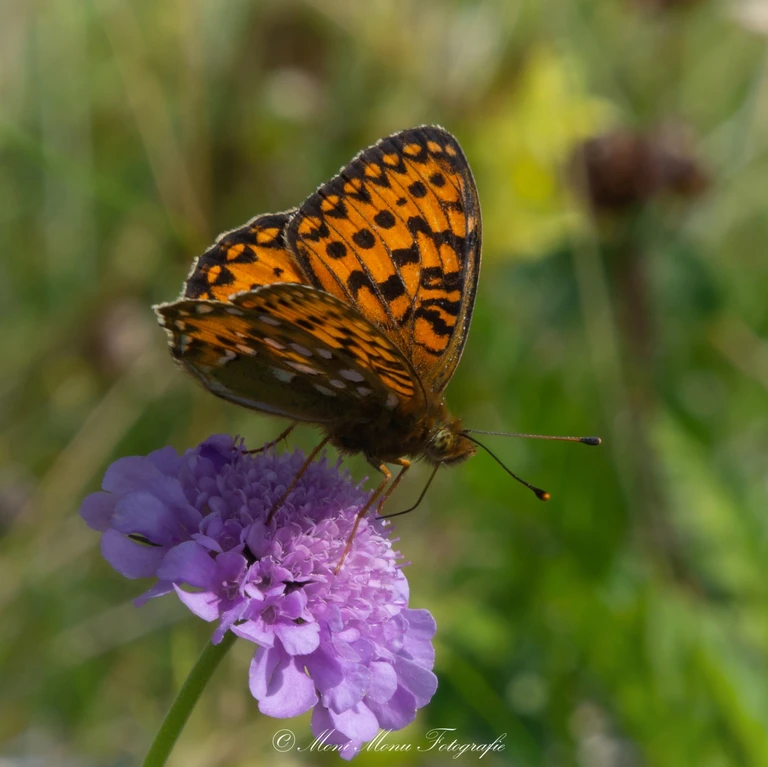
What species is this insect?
Speyeria aglaja
